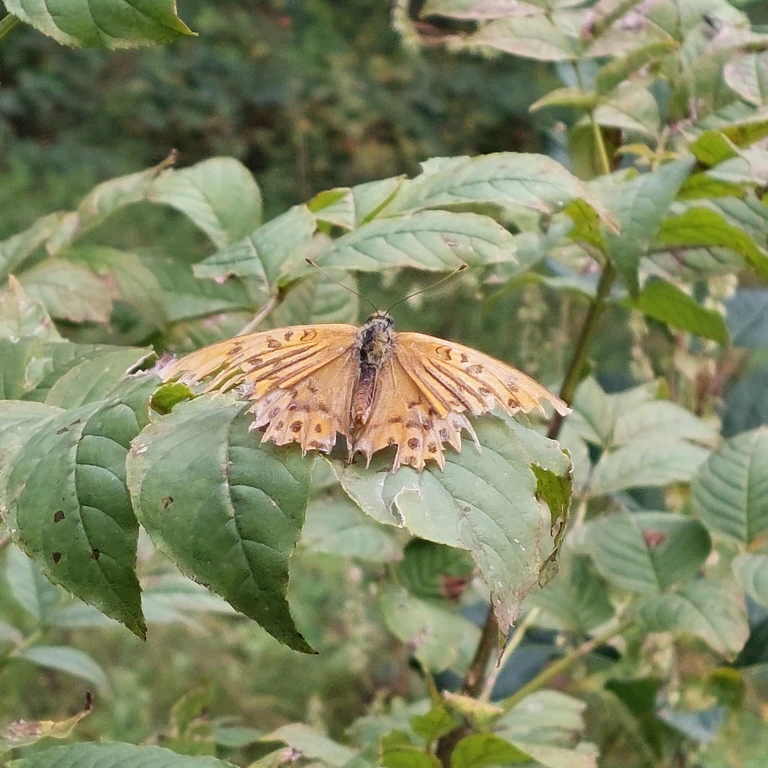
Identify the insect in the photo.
Argynnis paphia
